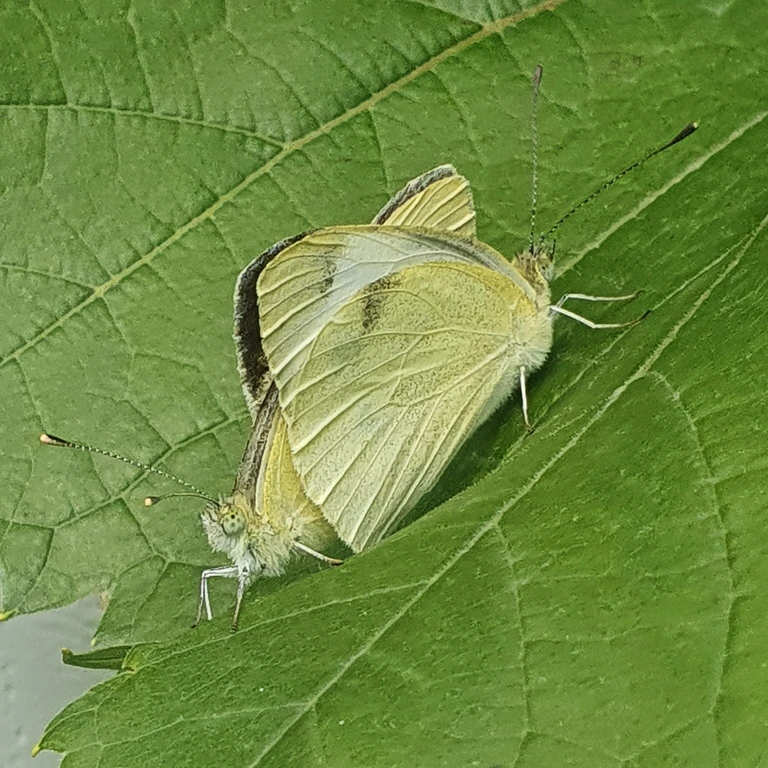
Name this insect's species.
Pieris brassicae
